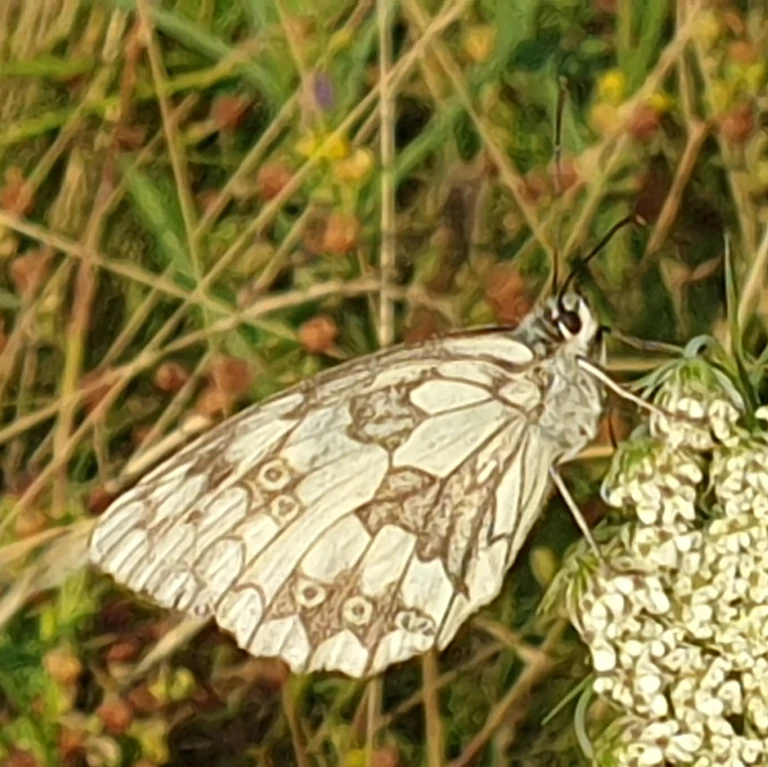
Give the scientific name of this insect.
Melanargia galathea
